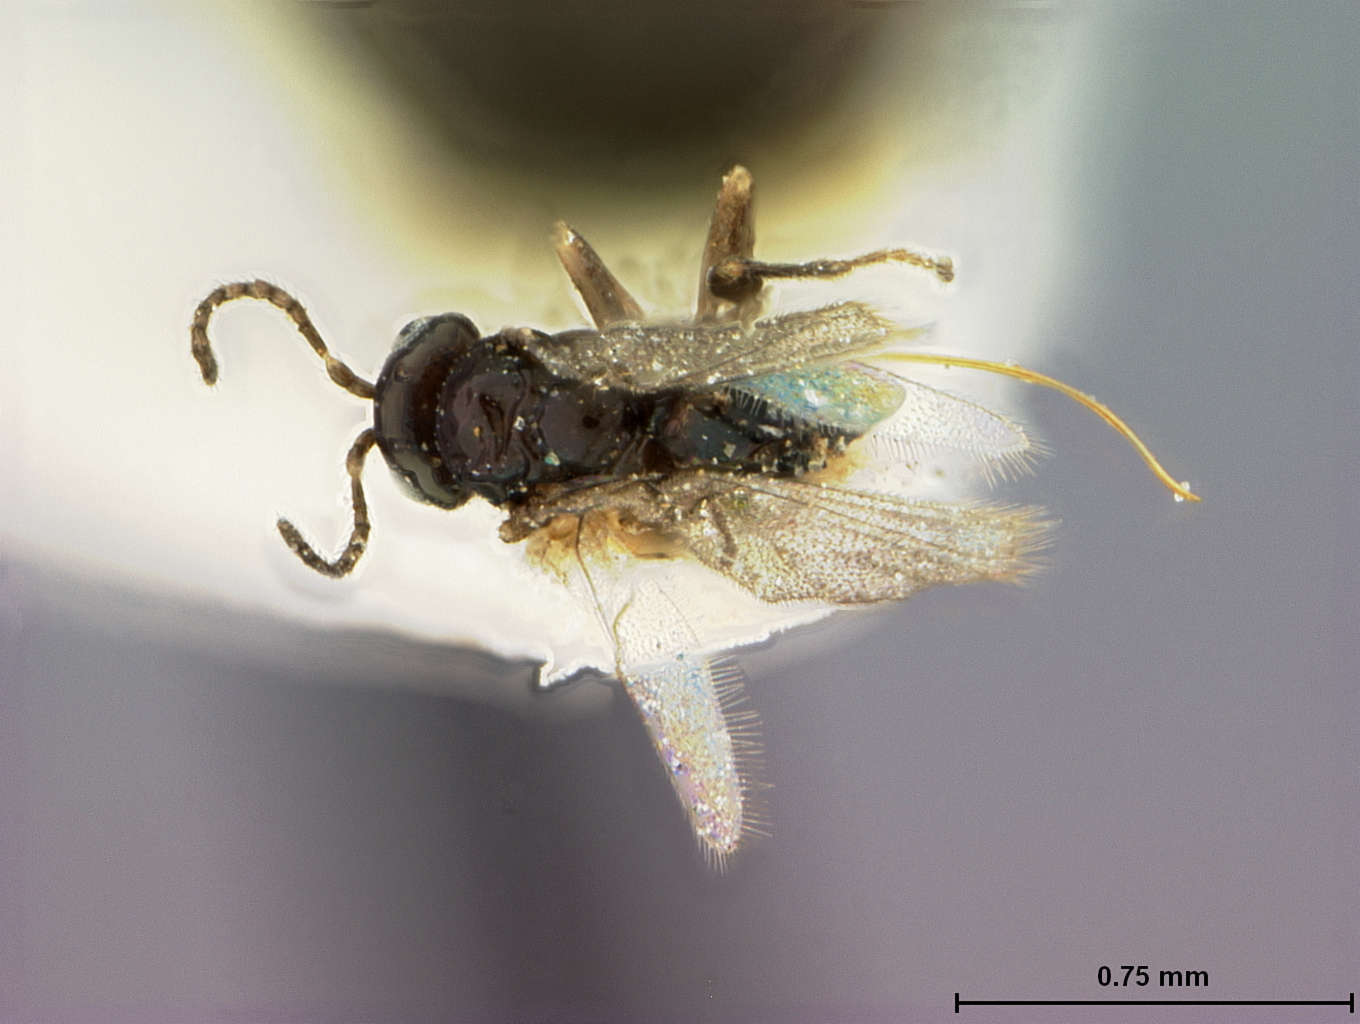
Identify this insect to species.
Neuroterus tantulus
